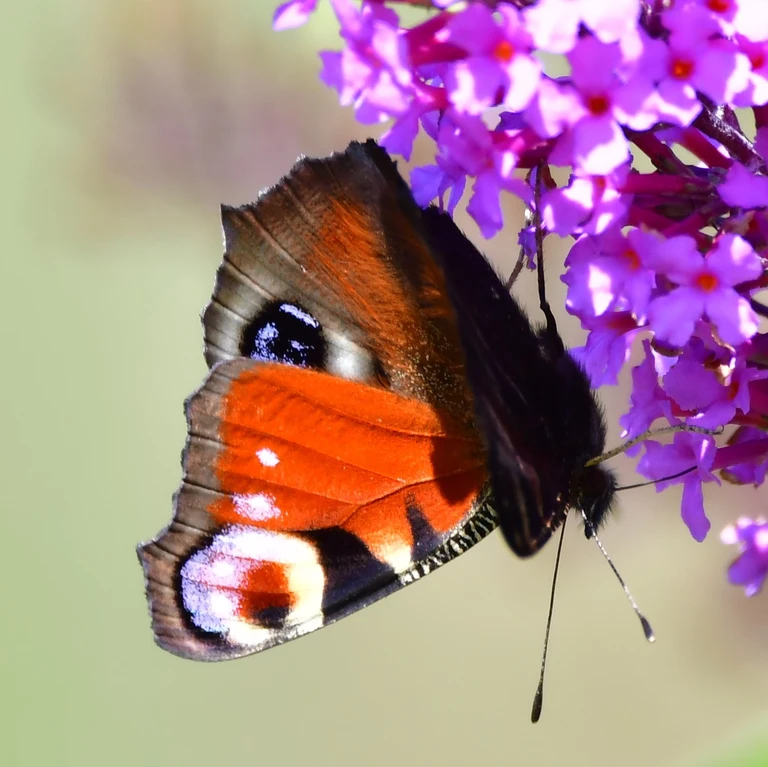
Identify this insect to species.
Aglais io
